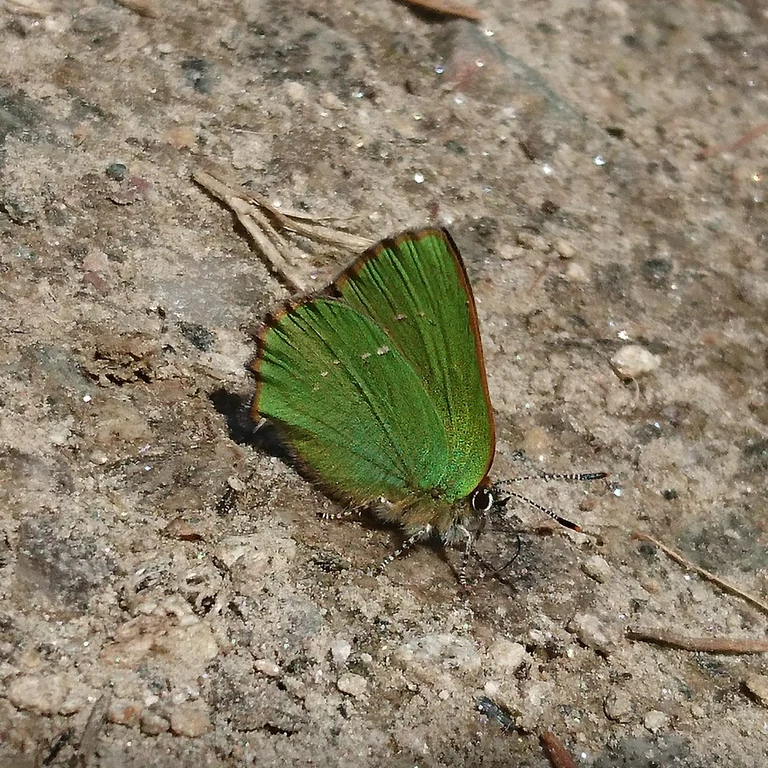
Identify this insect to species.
Callophrys rubi
